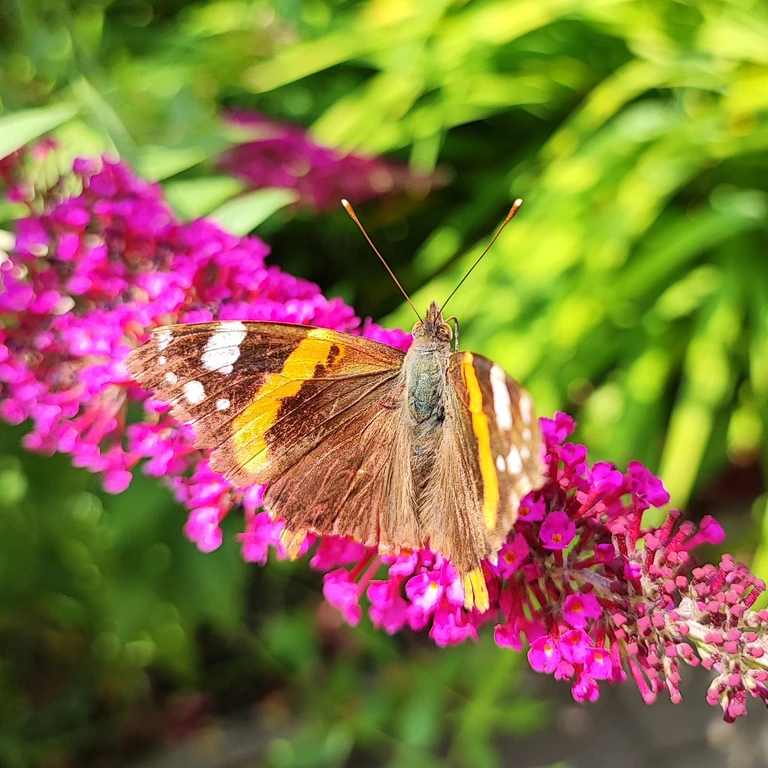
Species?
Vanessa atalanta
